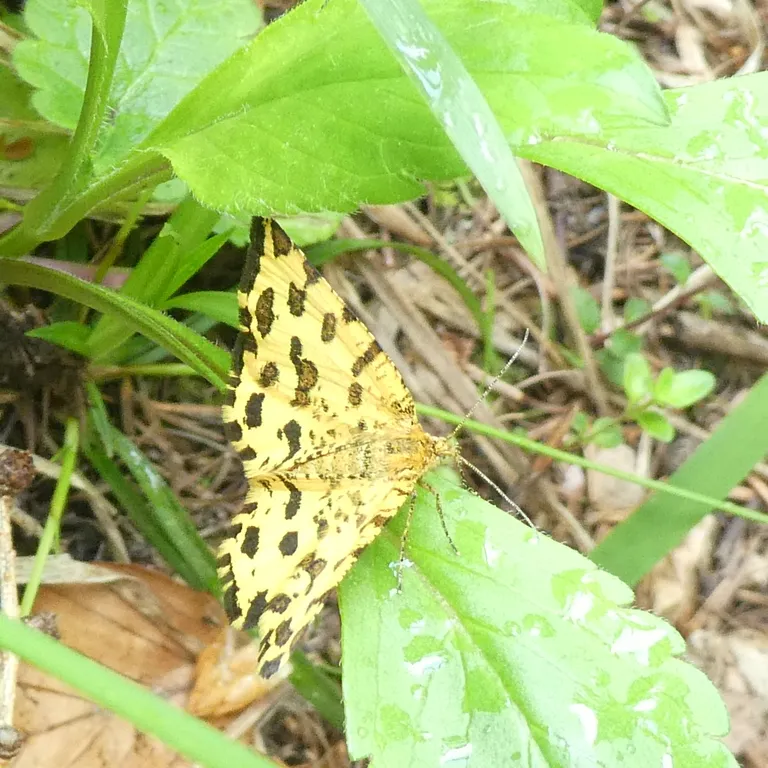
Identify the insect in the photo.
Pseudopanthera macularia
